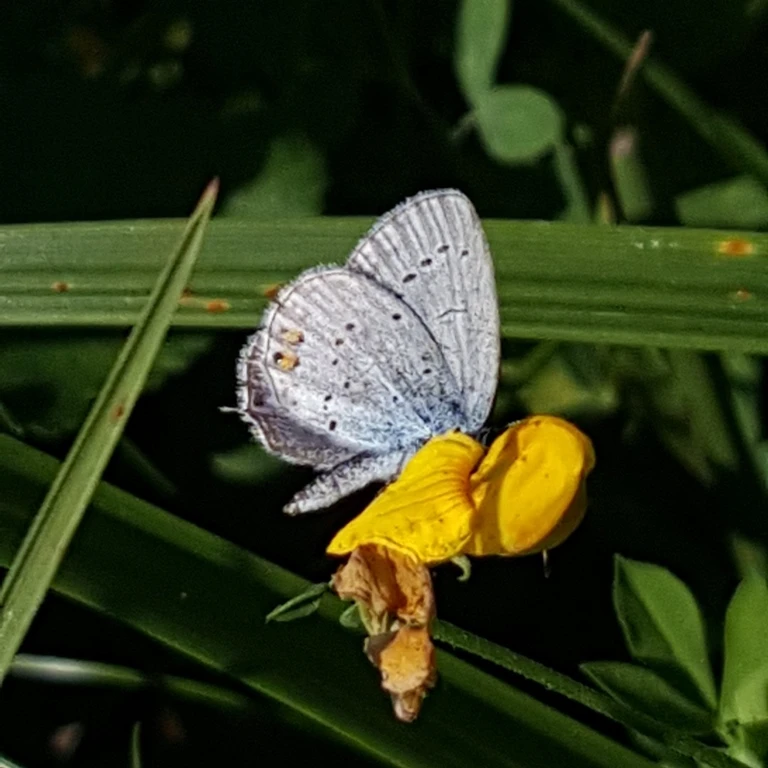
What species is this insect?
Cupido argiades (also Elkalyce argiades)
